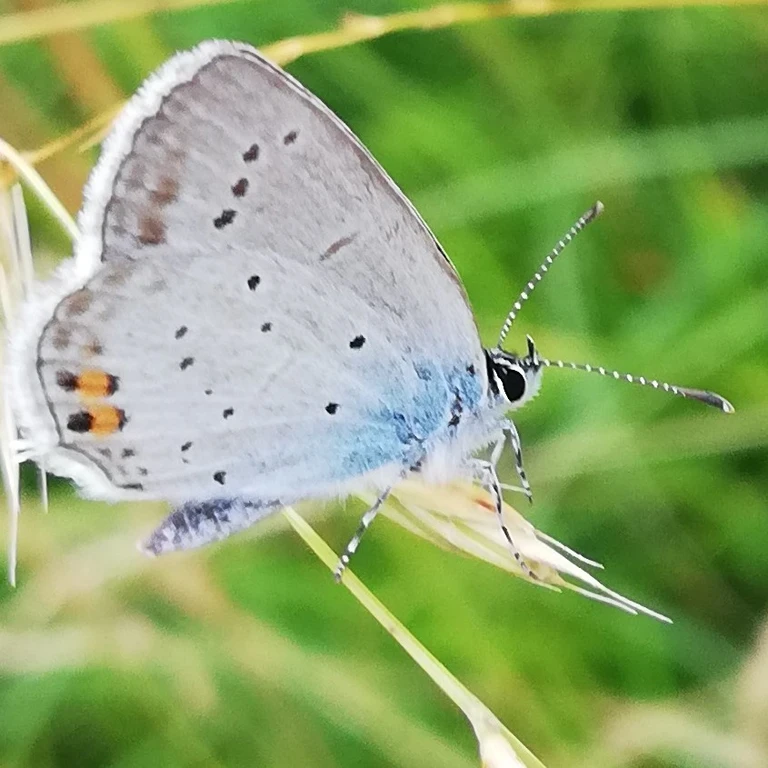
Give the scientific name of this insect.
Cupido argiades (also Elkalyce argiades)
